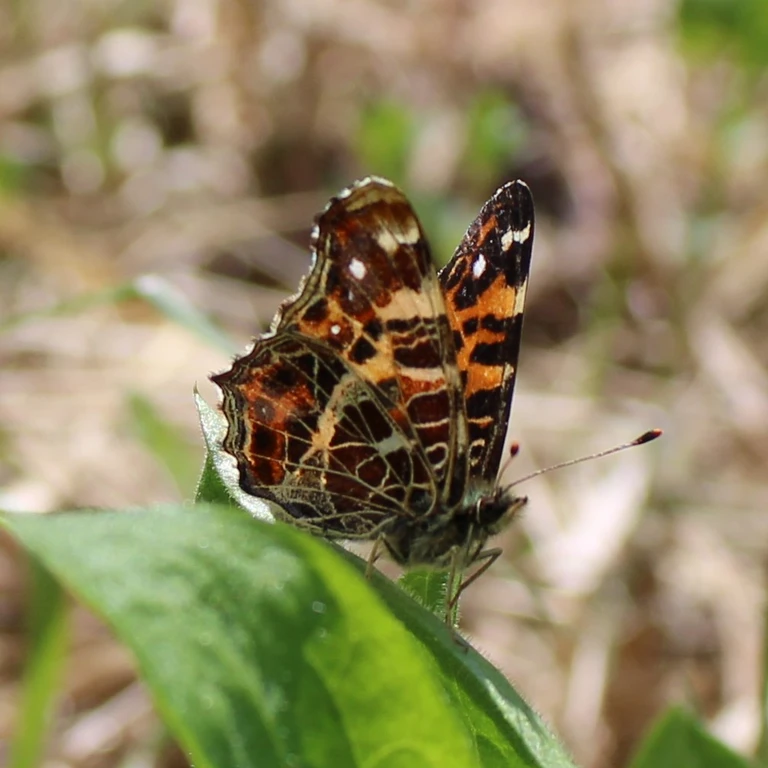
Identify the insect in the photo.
Araschnia levana
